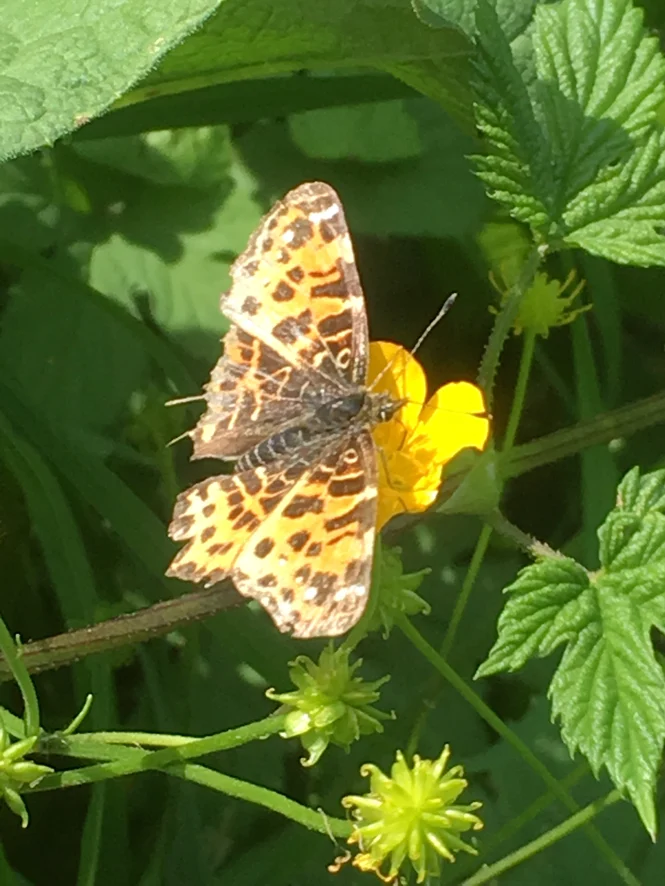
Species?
Araschnia levana
